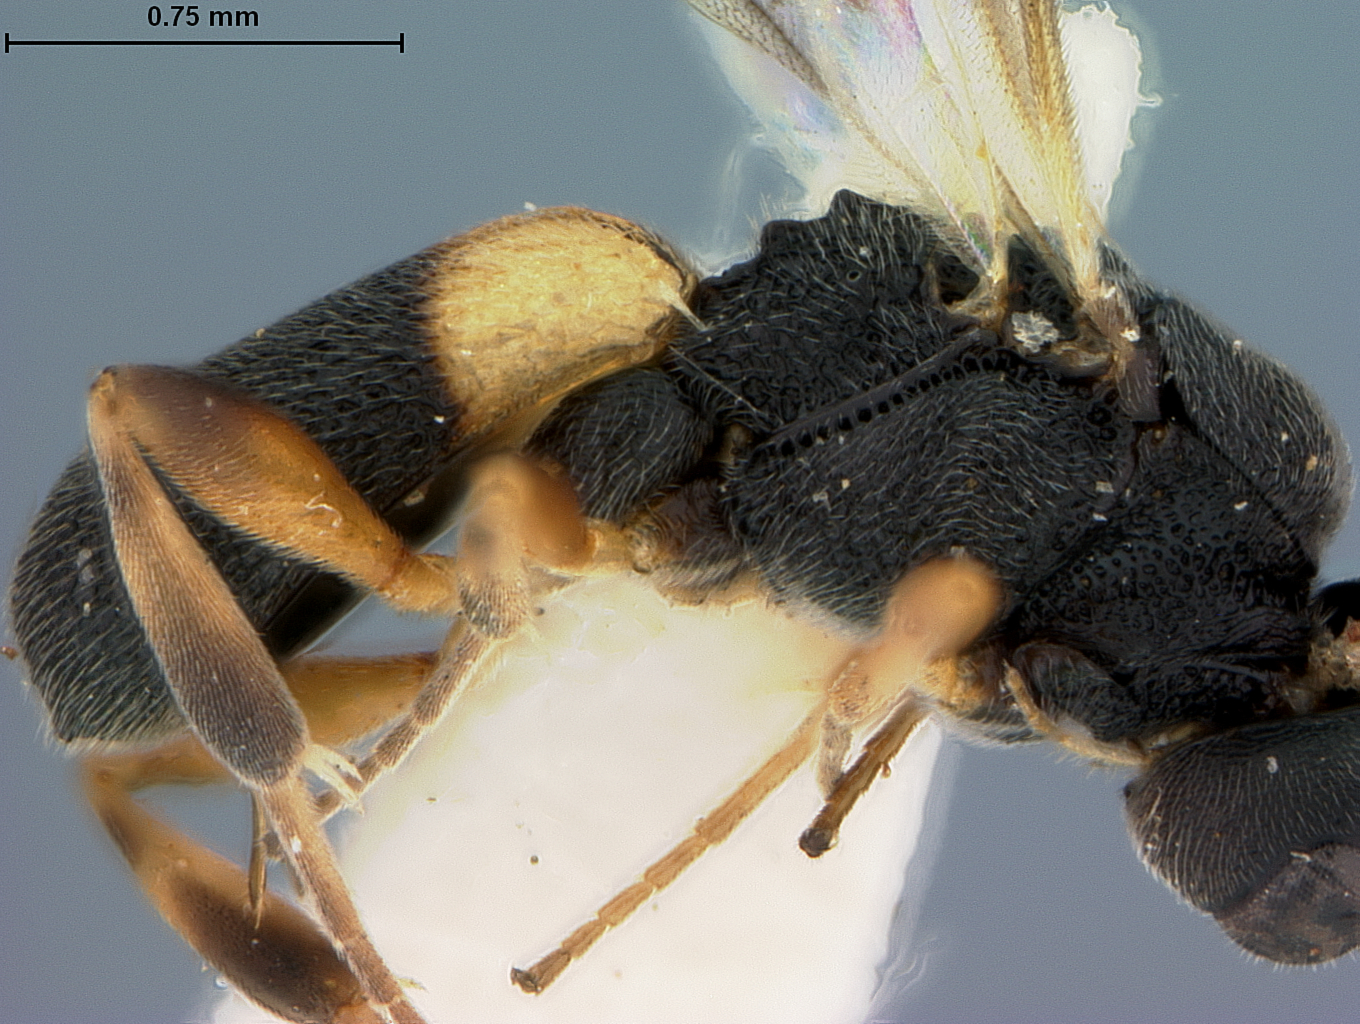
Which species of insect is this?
Chelonus krombeini
